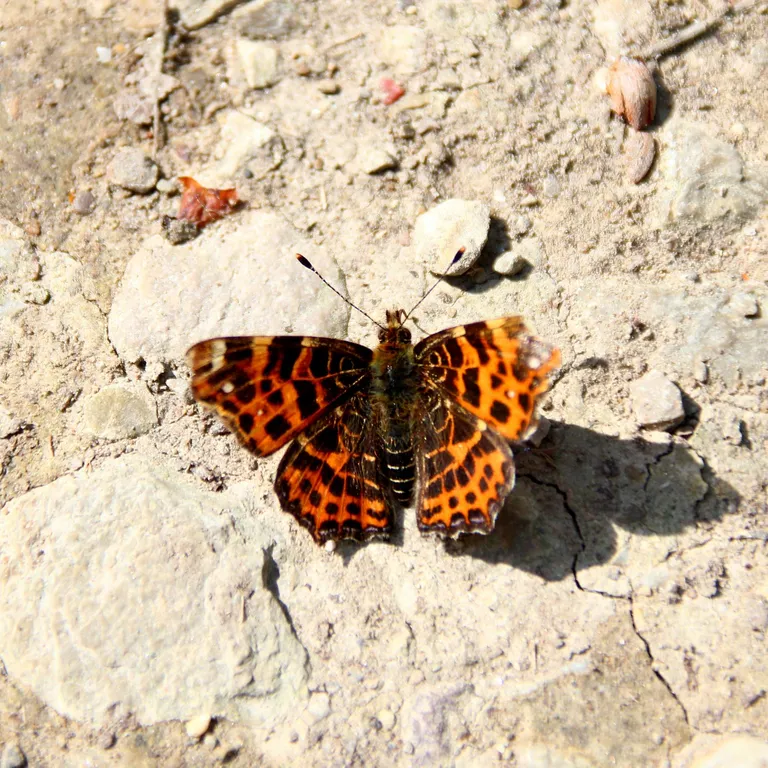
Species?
Araschnia levana
